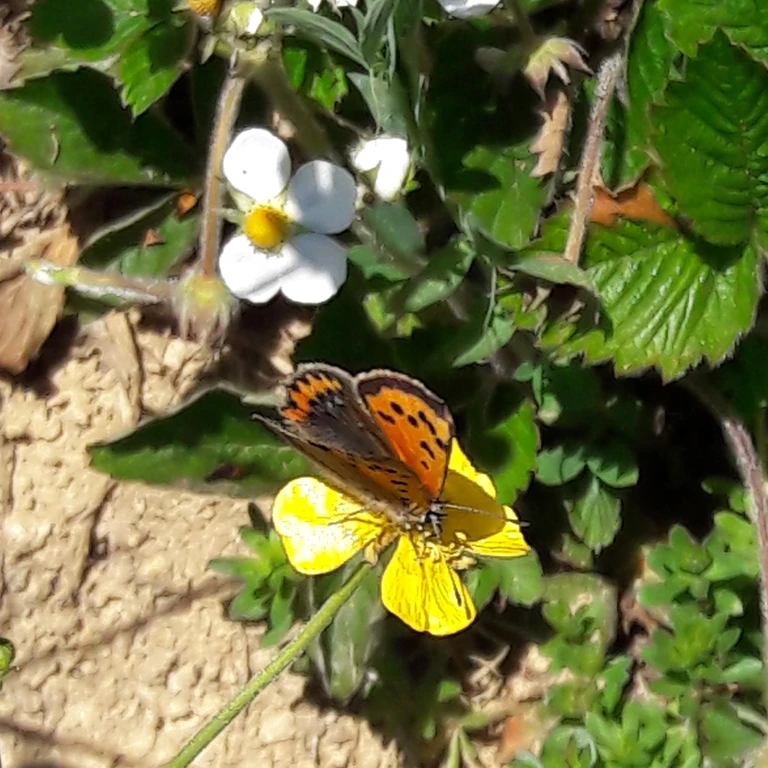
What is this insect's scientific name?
Lycaena phlaeas
